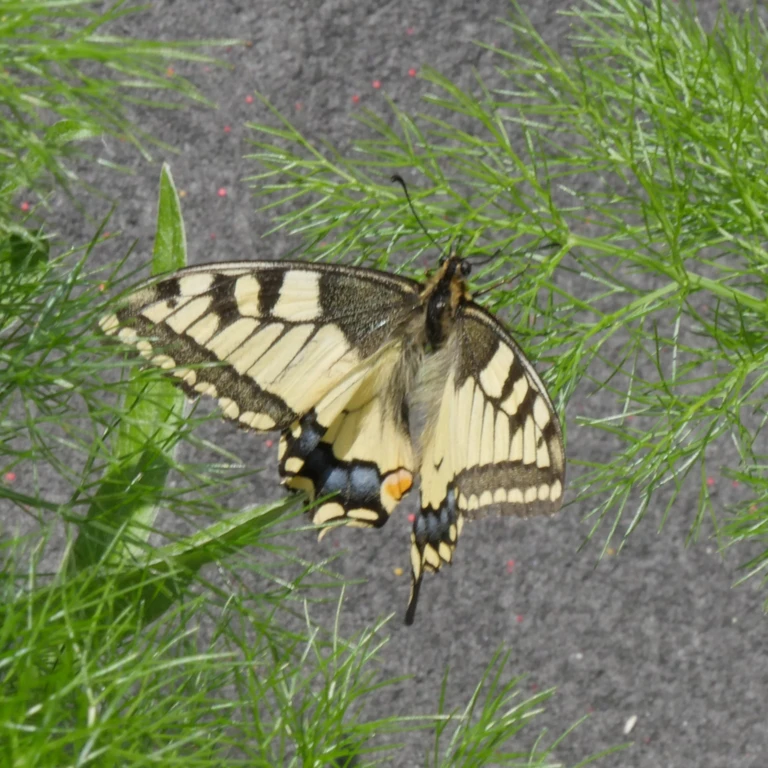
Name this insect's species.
Papilio machaon
